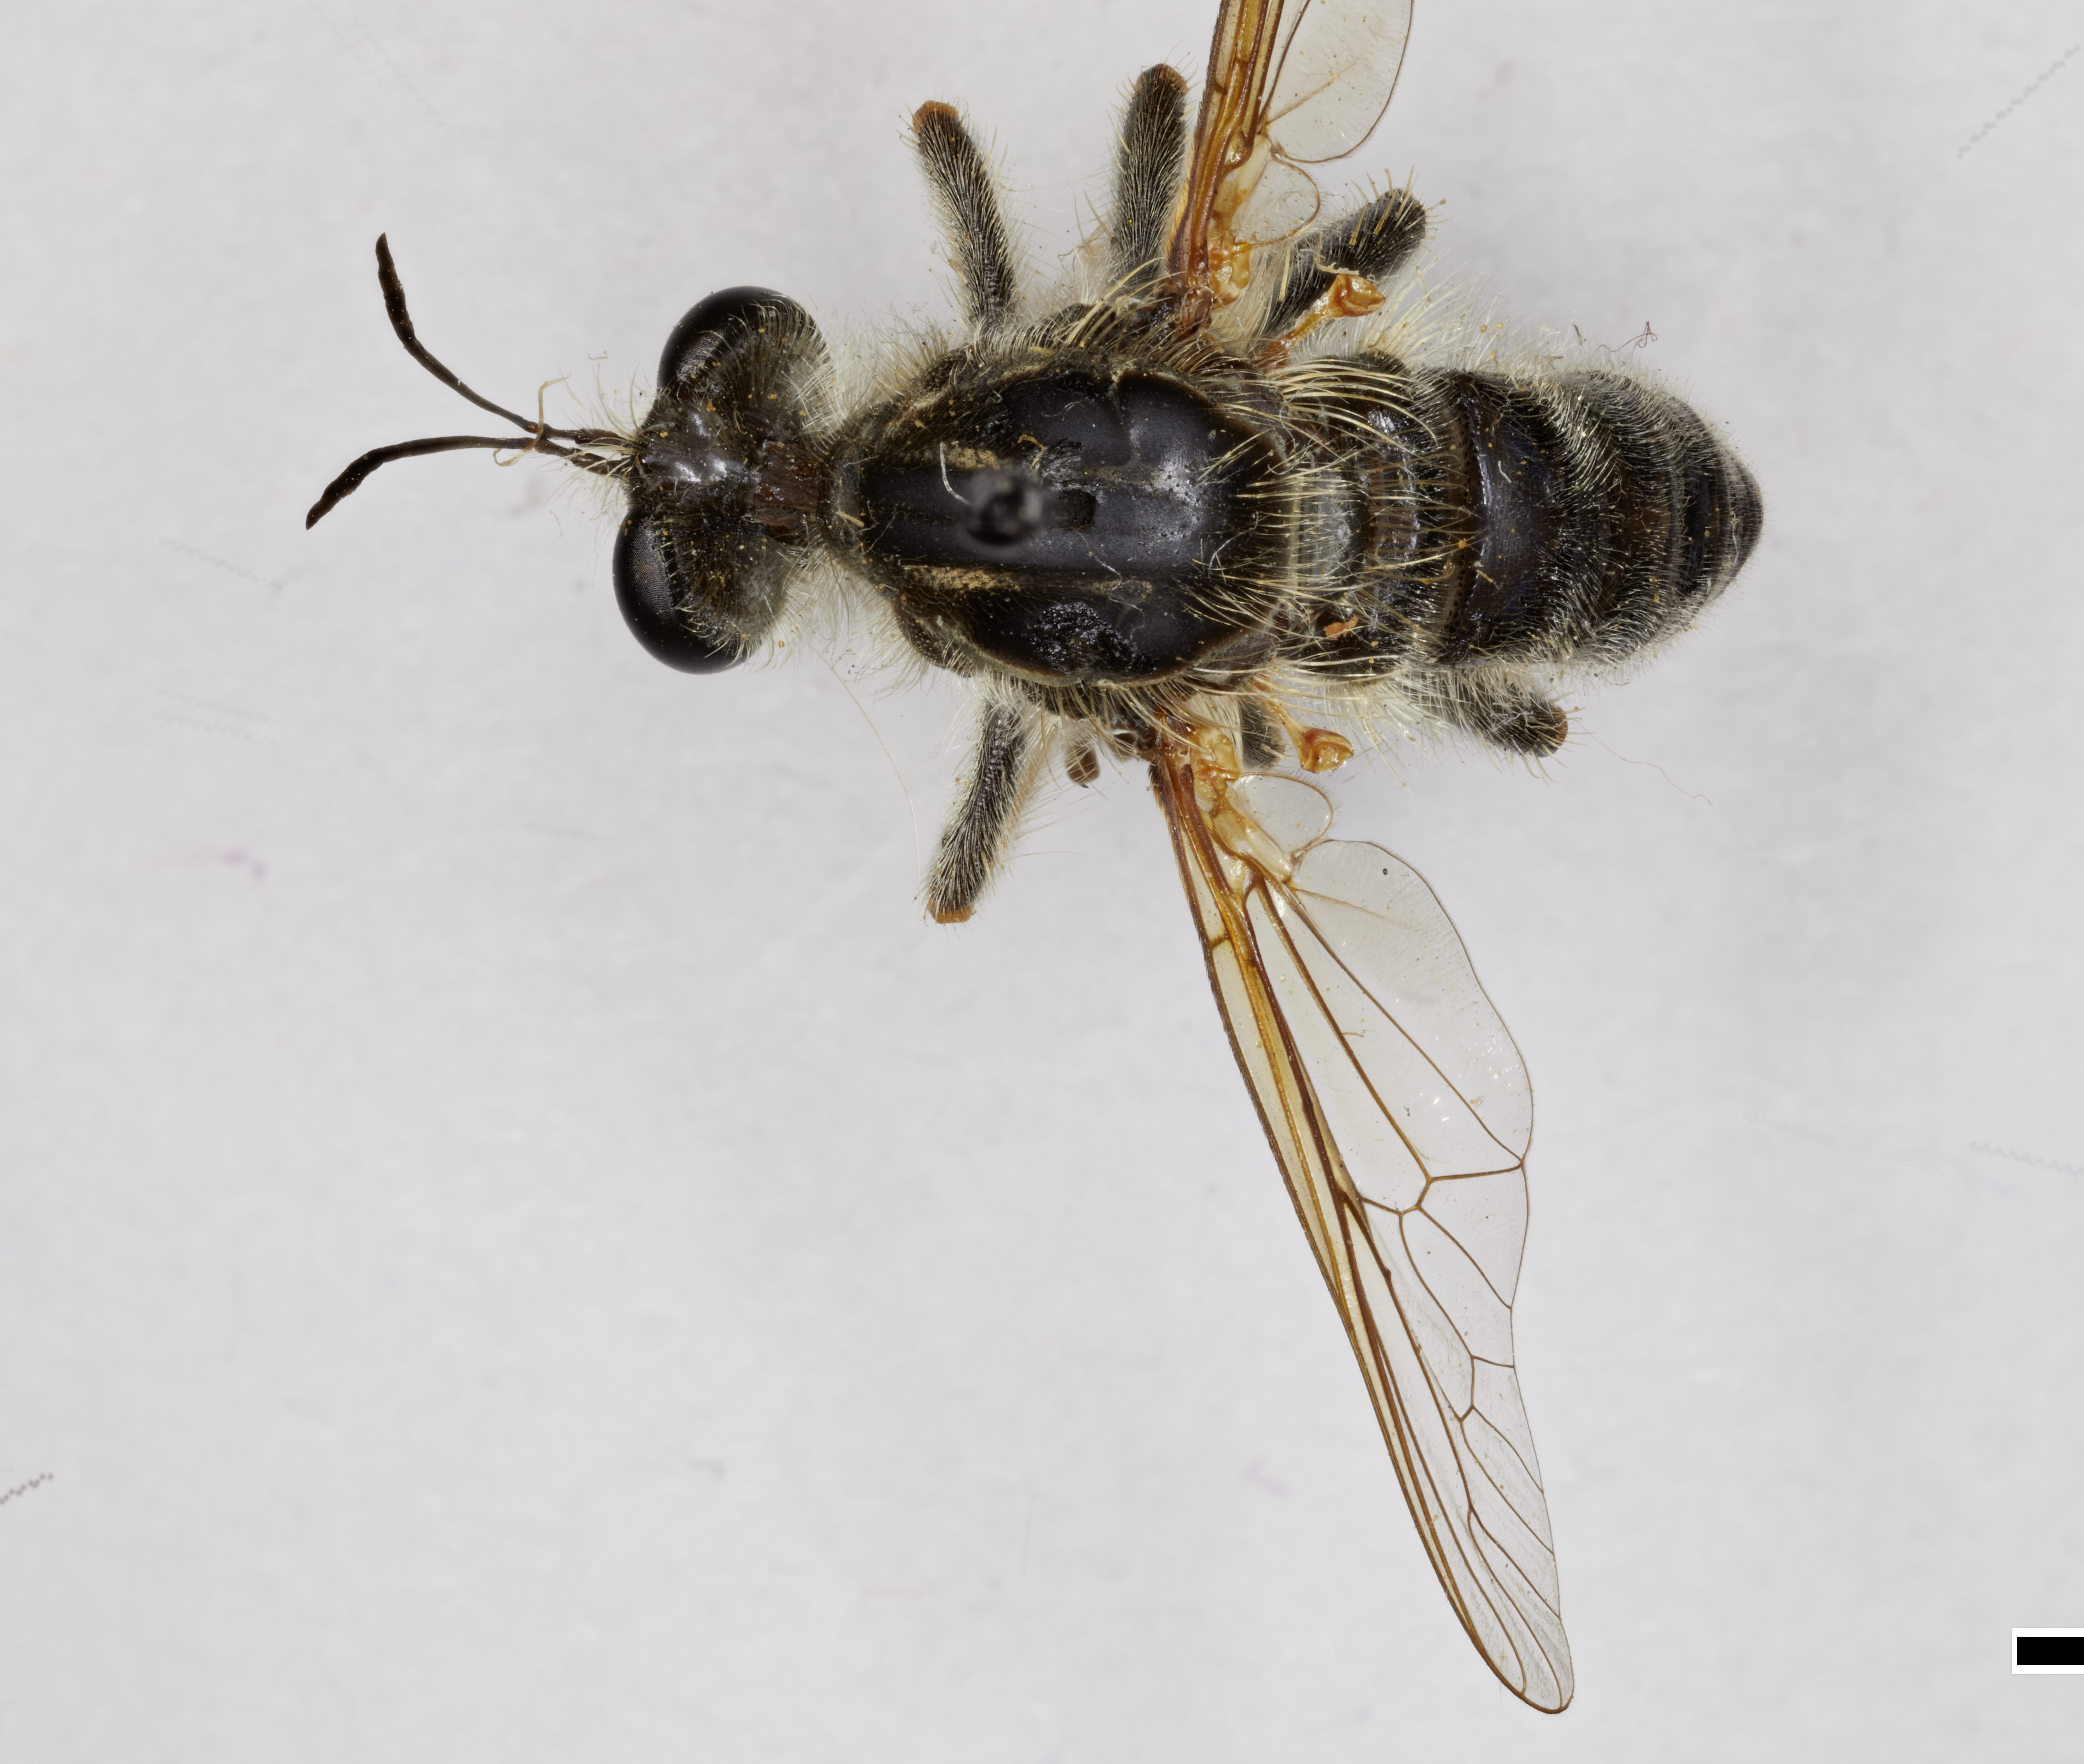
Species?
Ceraturgus mitchelli
